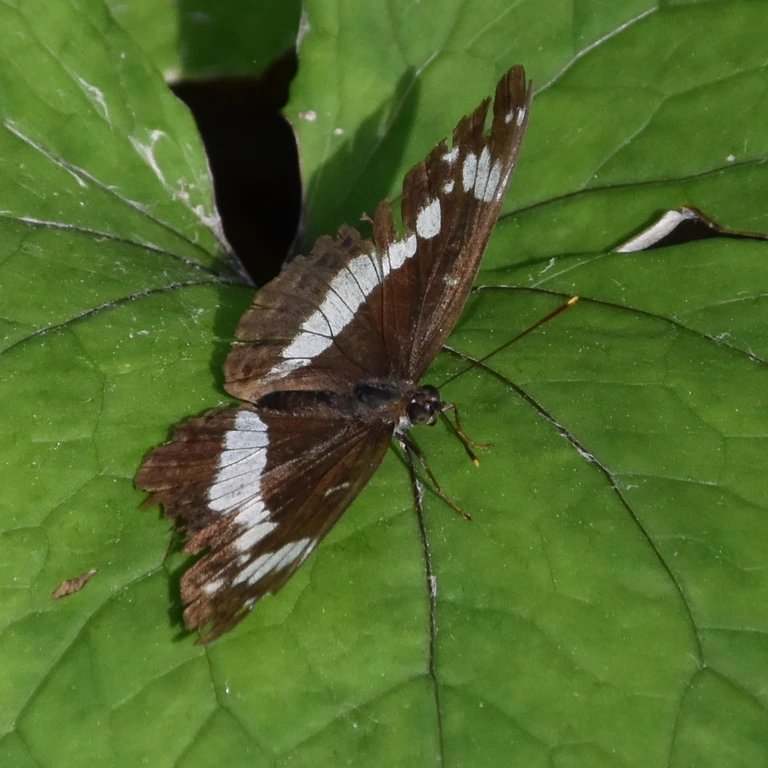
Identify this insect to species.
Limenitis camilla (also Ladoga camilla)
